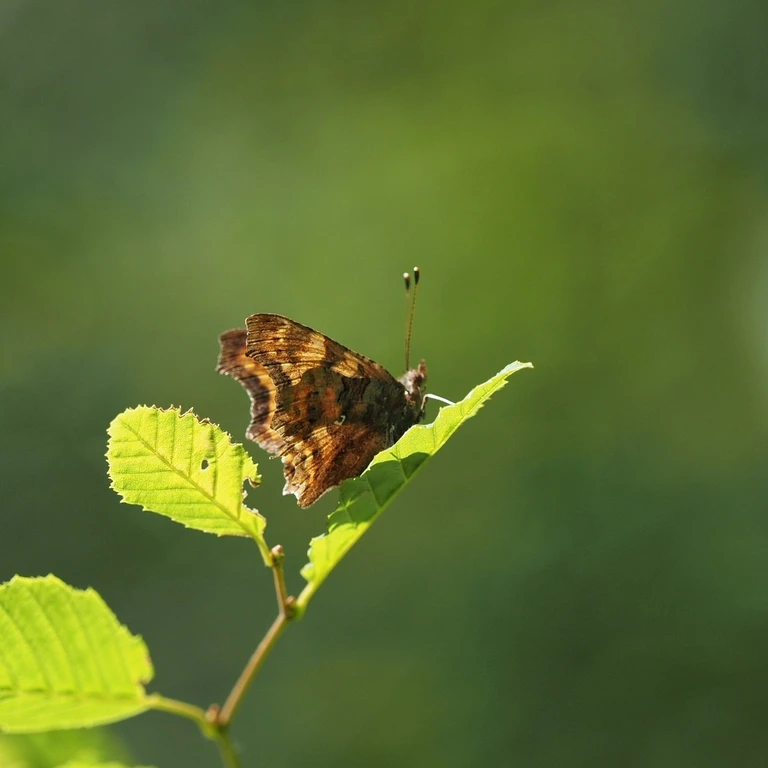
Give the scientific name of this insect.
Polygonia c-album
